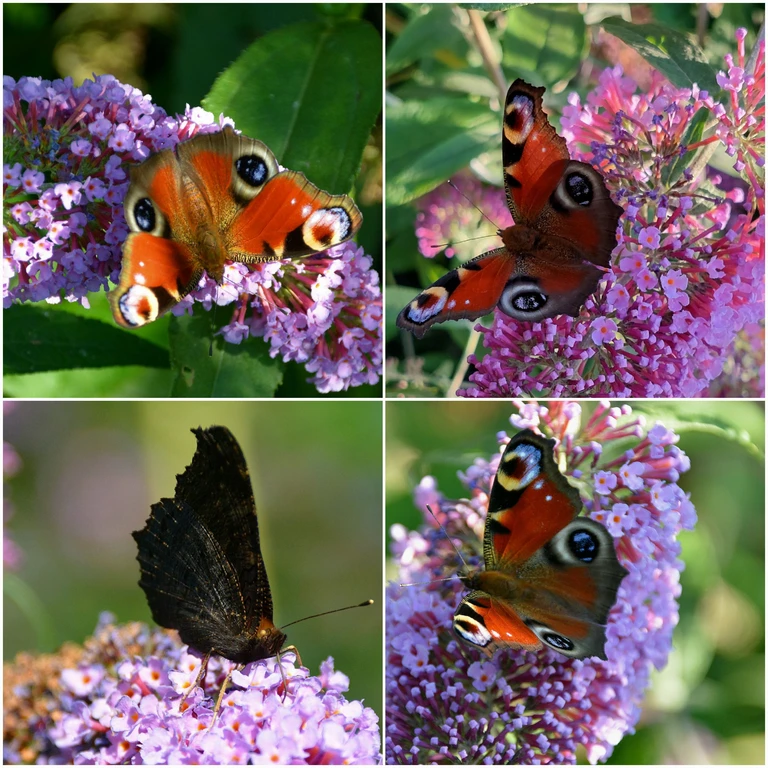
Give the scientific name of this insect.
Aglais io
